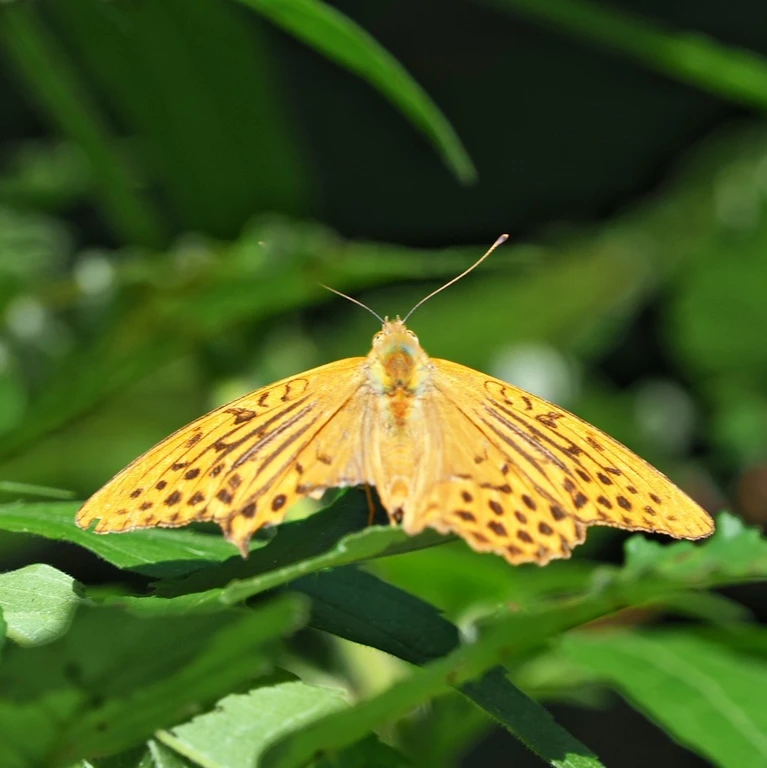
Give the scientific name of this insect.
Argynnis paphia
